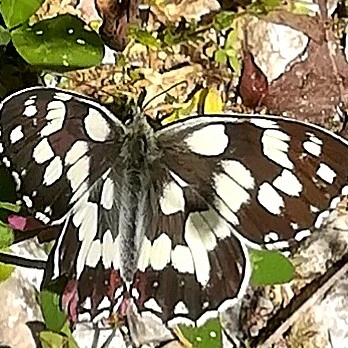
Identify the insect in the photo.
Melanargia galathea
